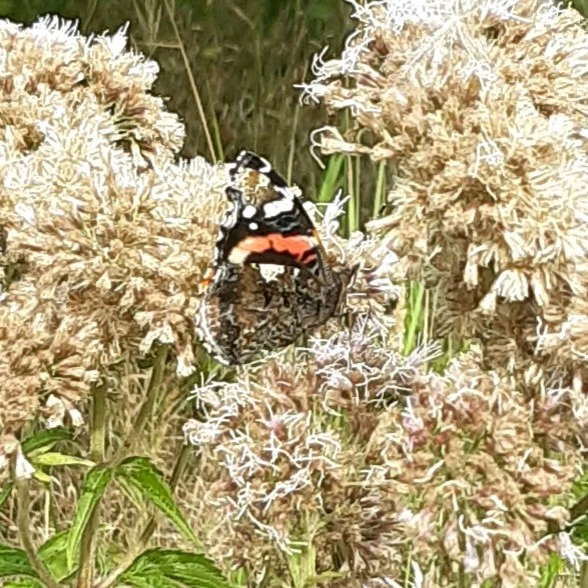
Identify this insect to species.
Vanessa atalanta
